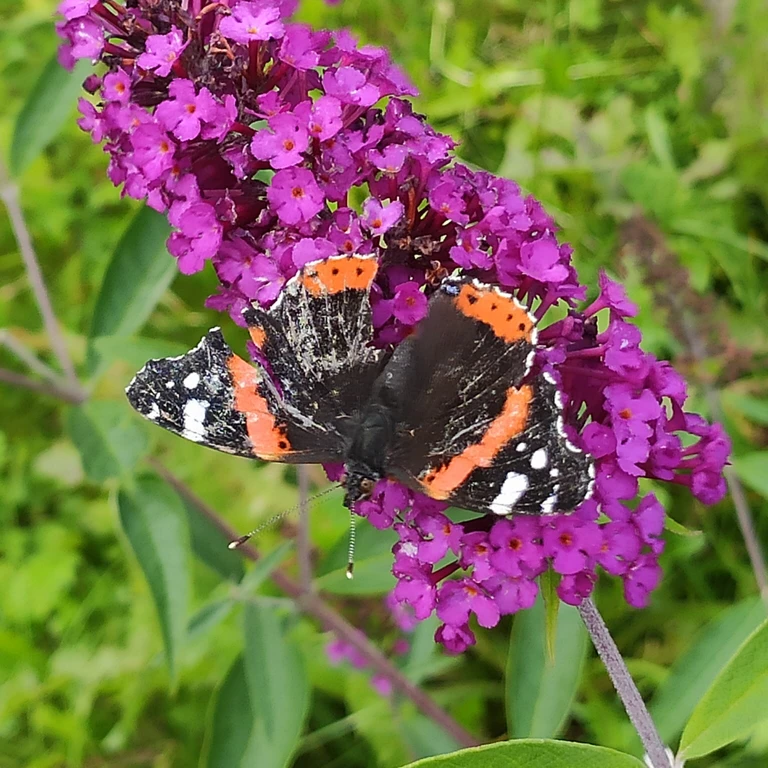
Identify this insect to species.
Vanessa atalanta
